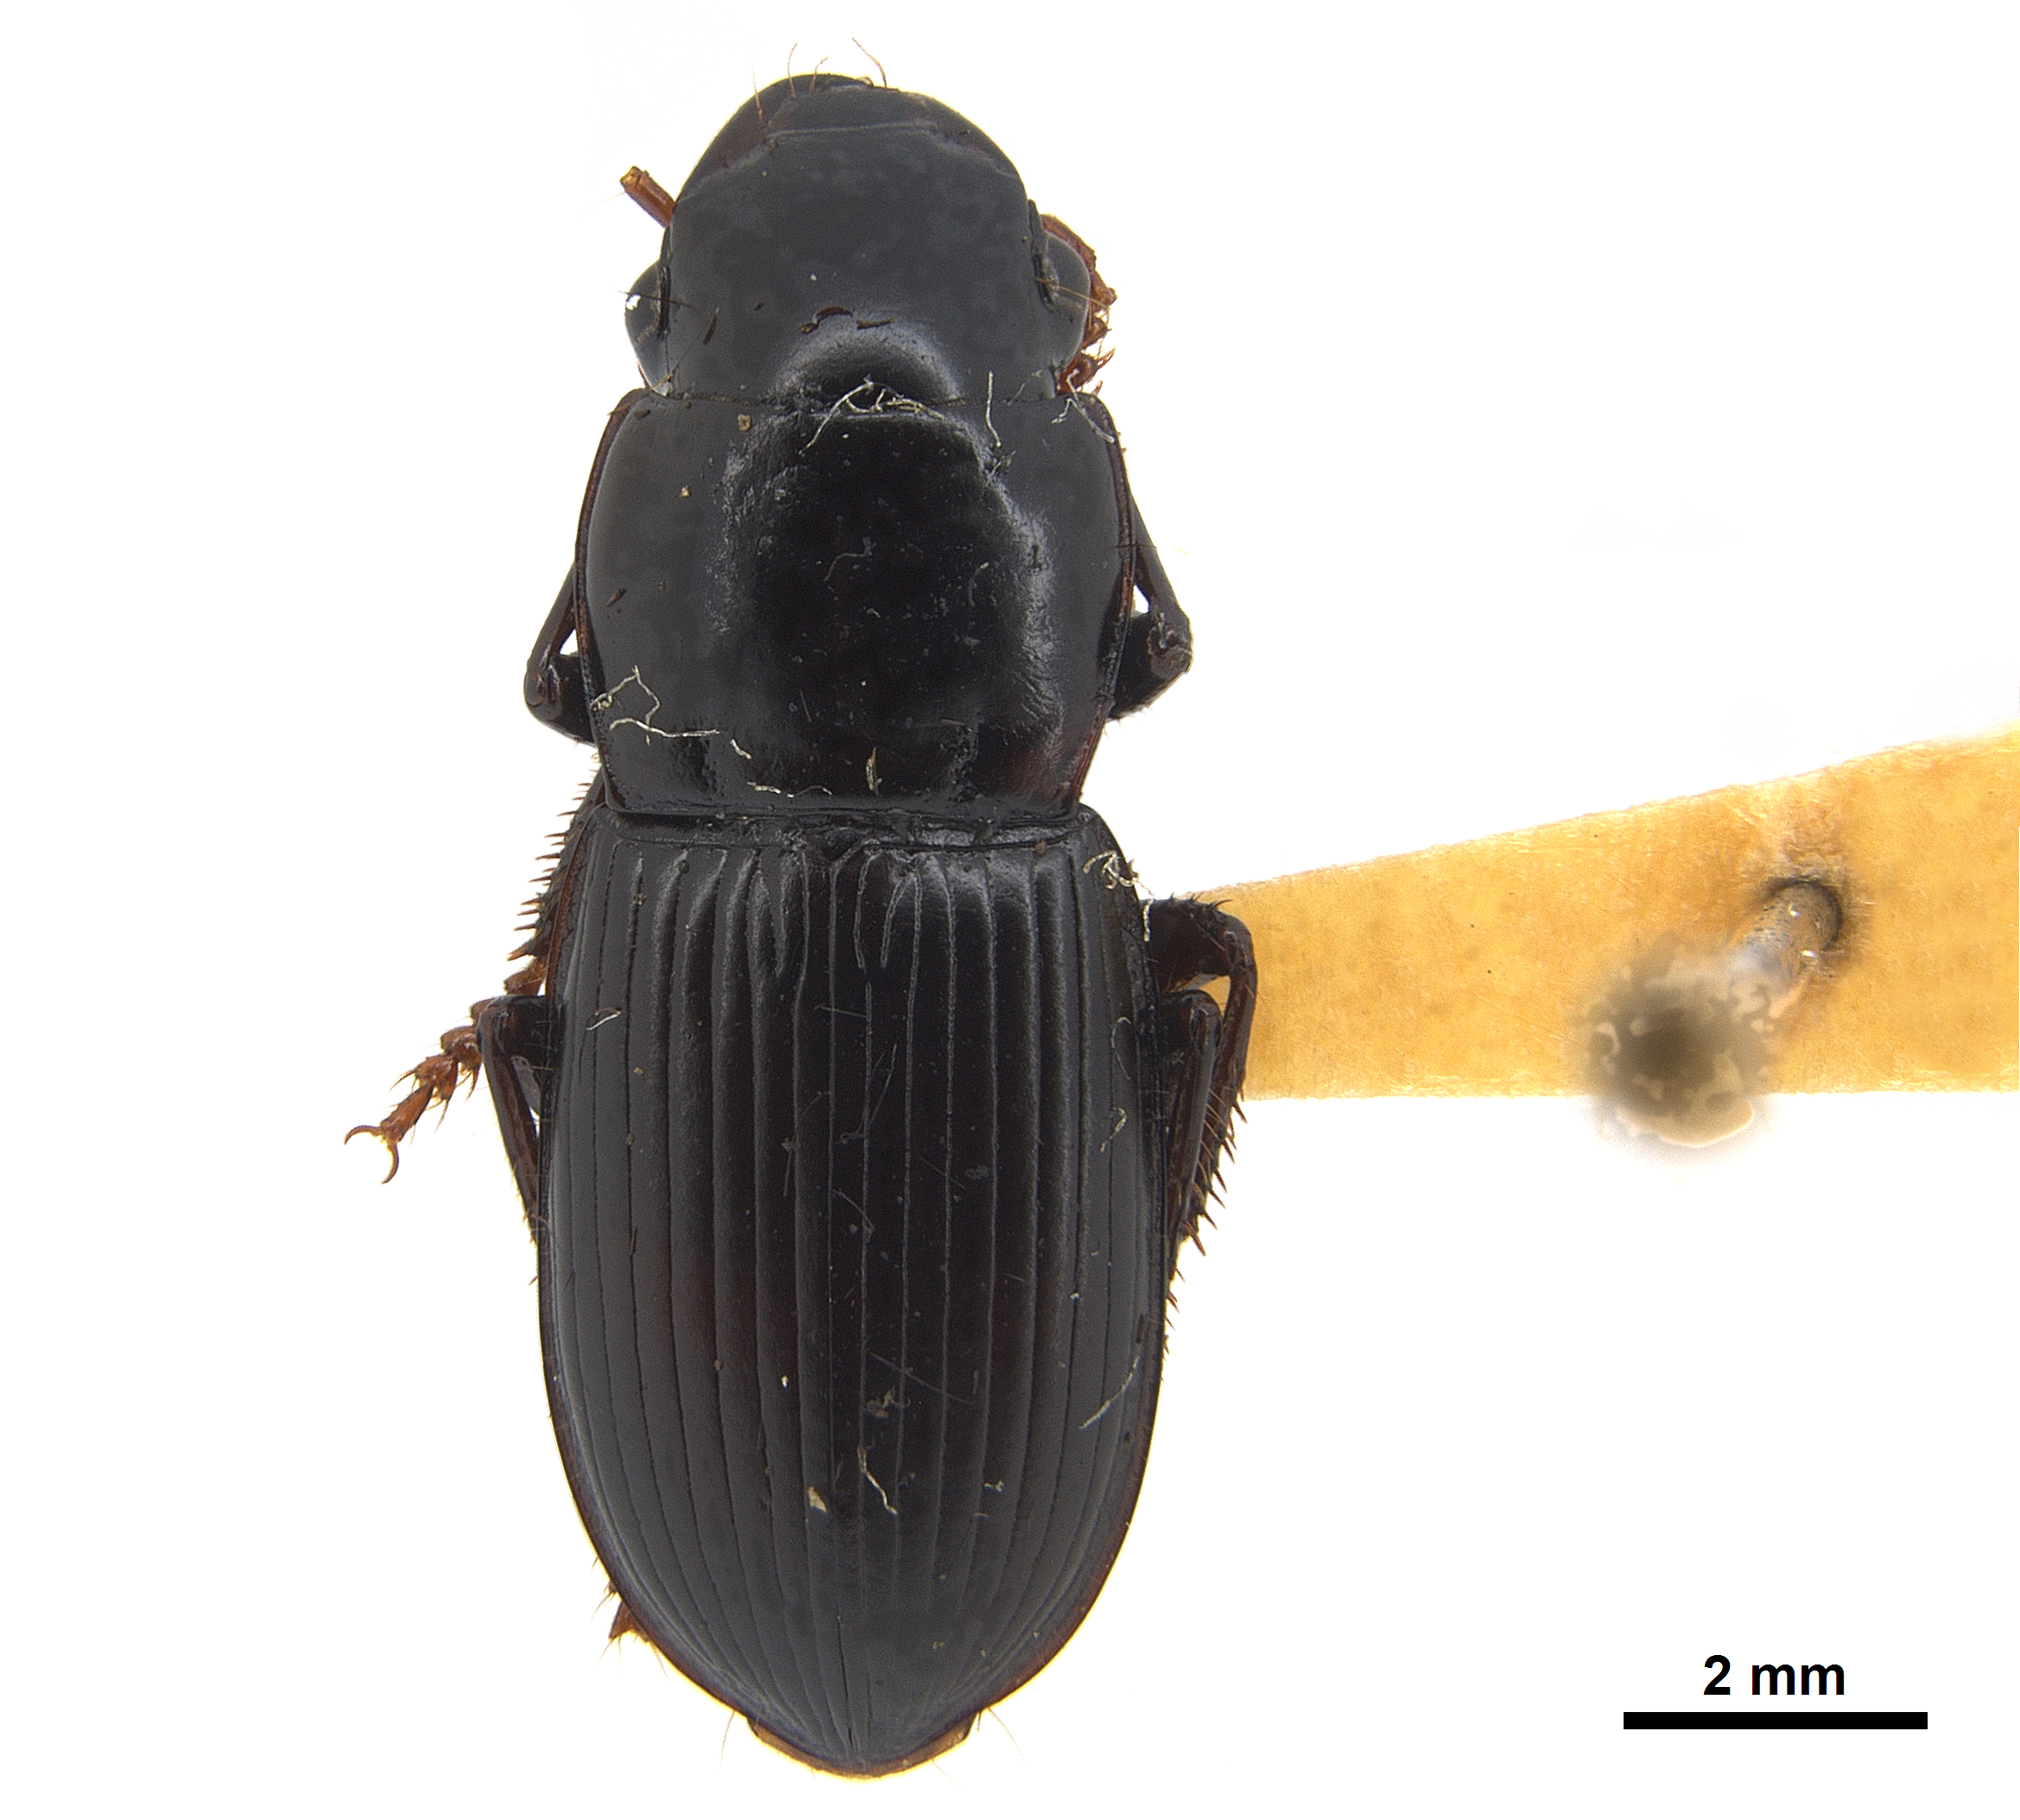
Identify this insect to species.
Nesarpalus solitarius
